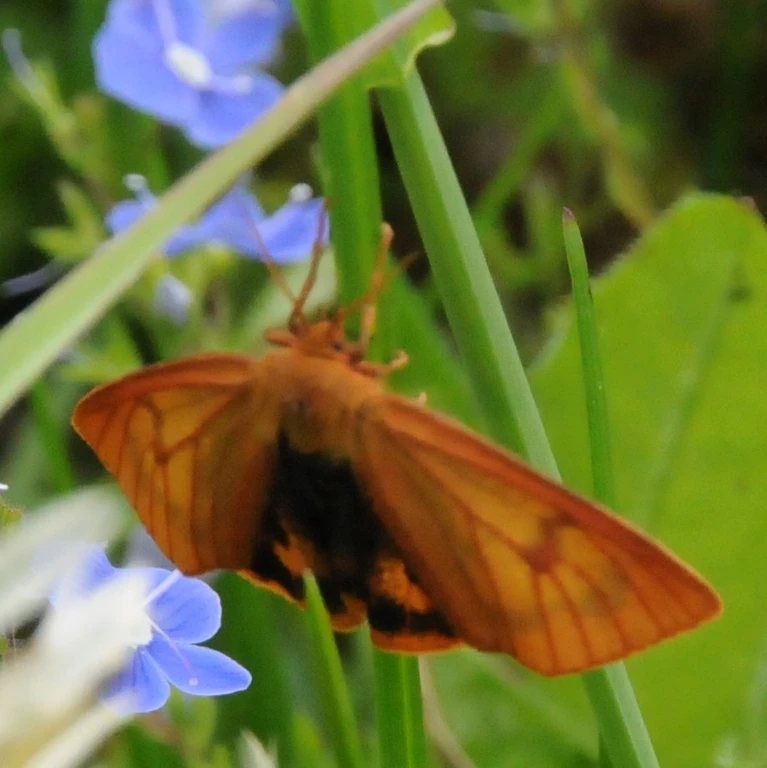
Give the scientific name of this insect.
Diacrisia sannio
